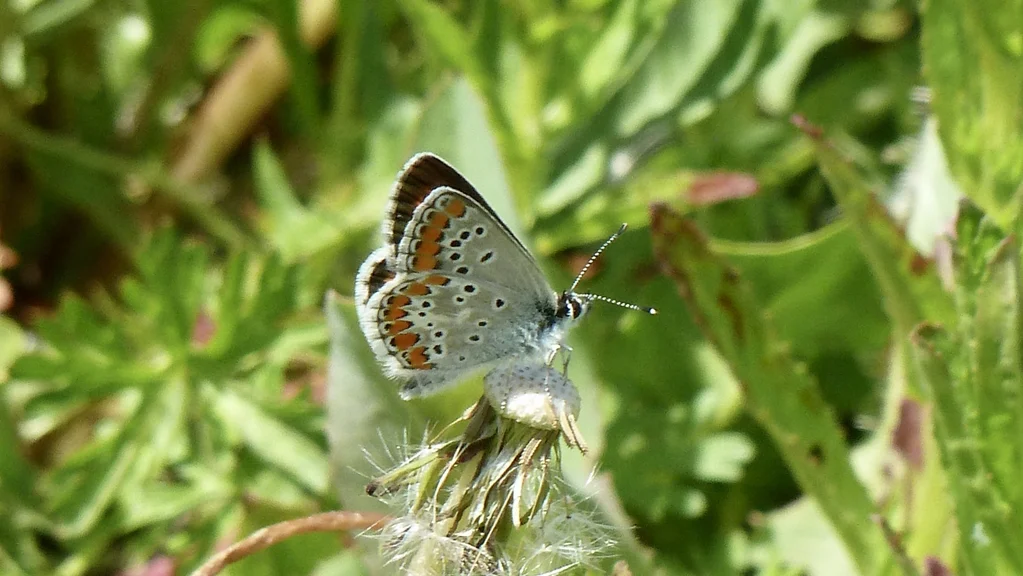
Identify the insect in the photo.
Aricia agestis/artaxerxes
